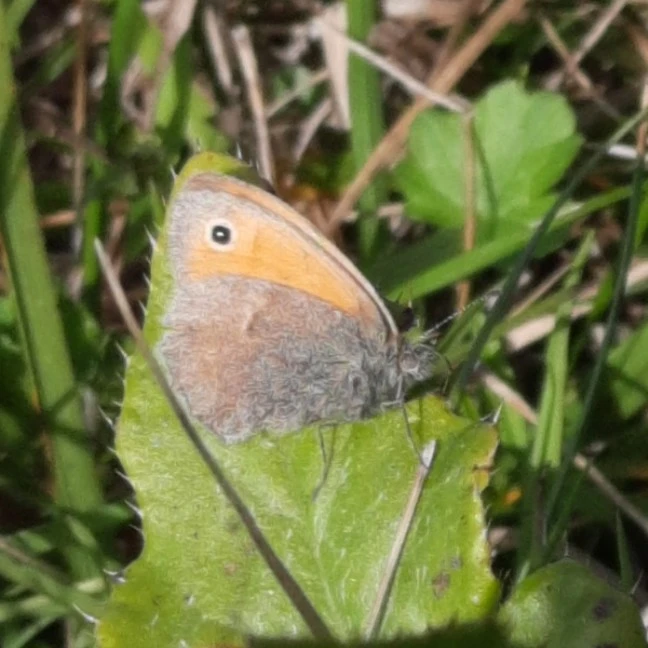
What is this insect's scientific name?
Coenonympha pamphilus
